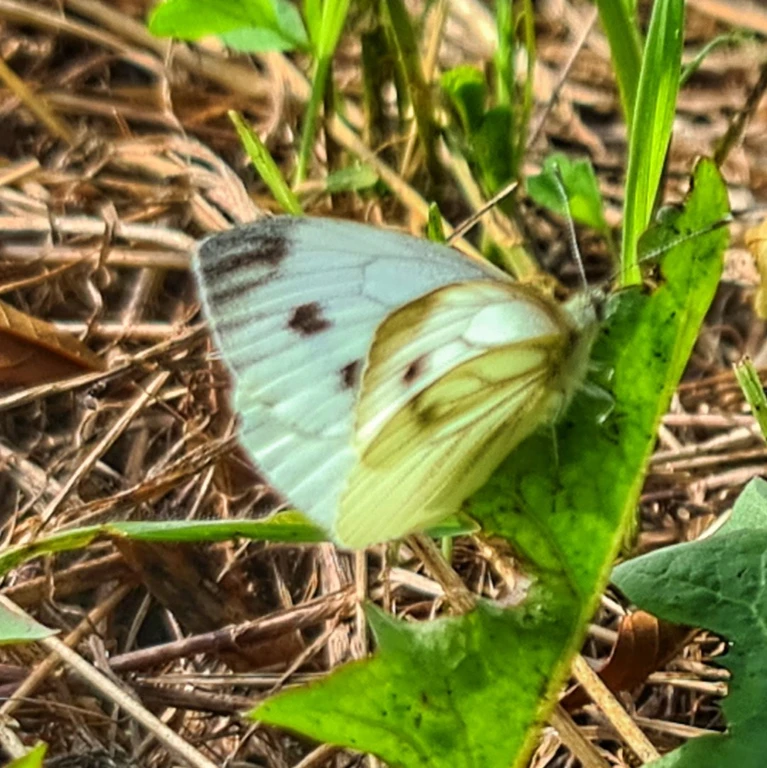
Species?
Pieris napi
